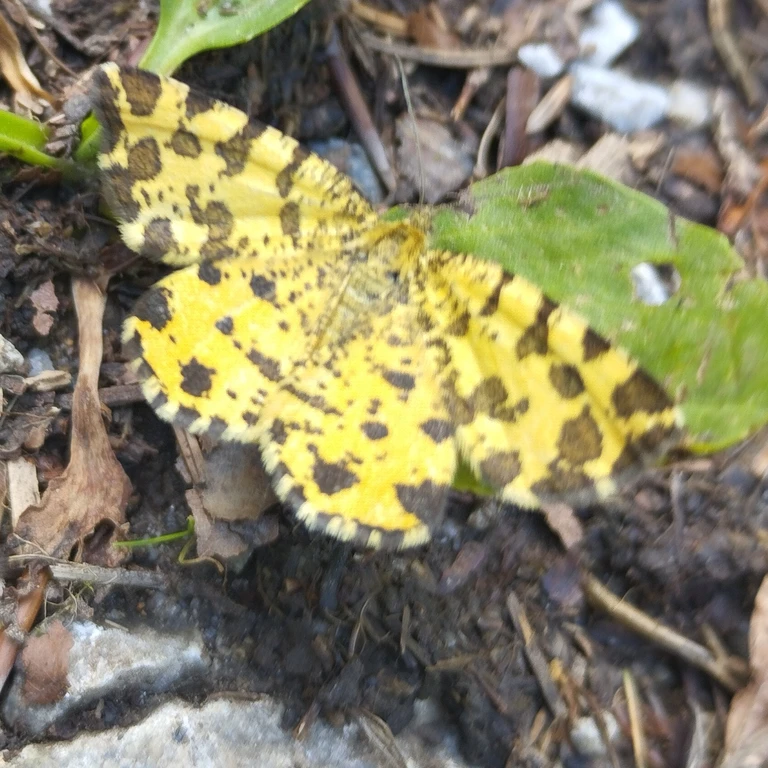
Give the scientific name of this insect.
Pseudopanthera macularia
